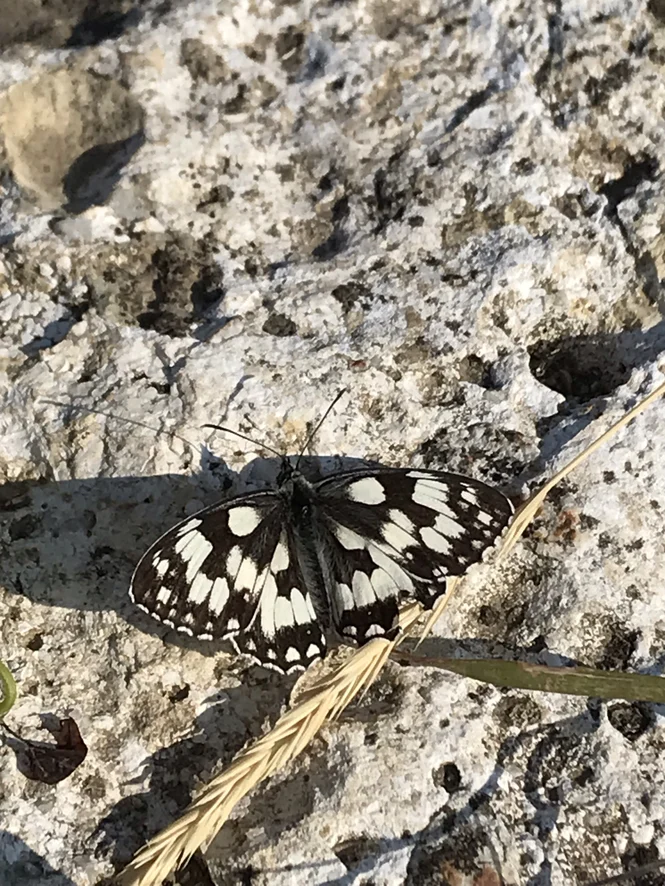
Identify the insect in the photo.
Melanargia galathea
